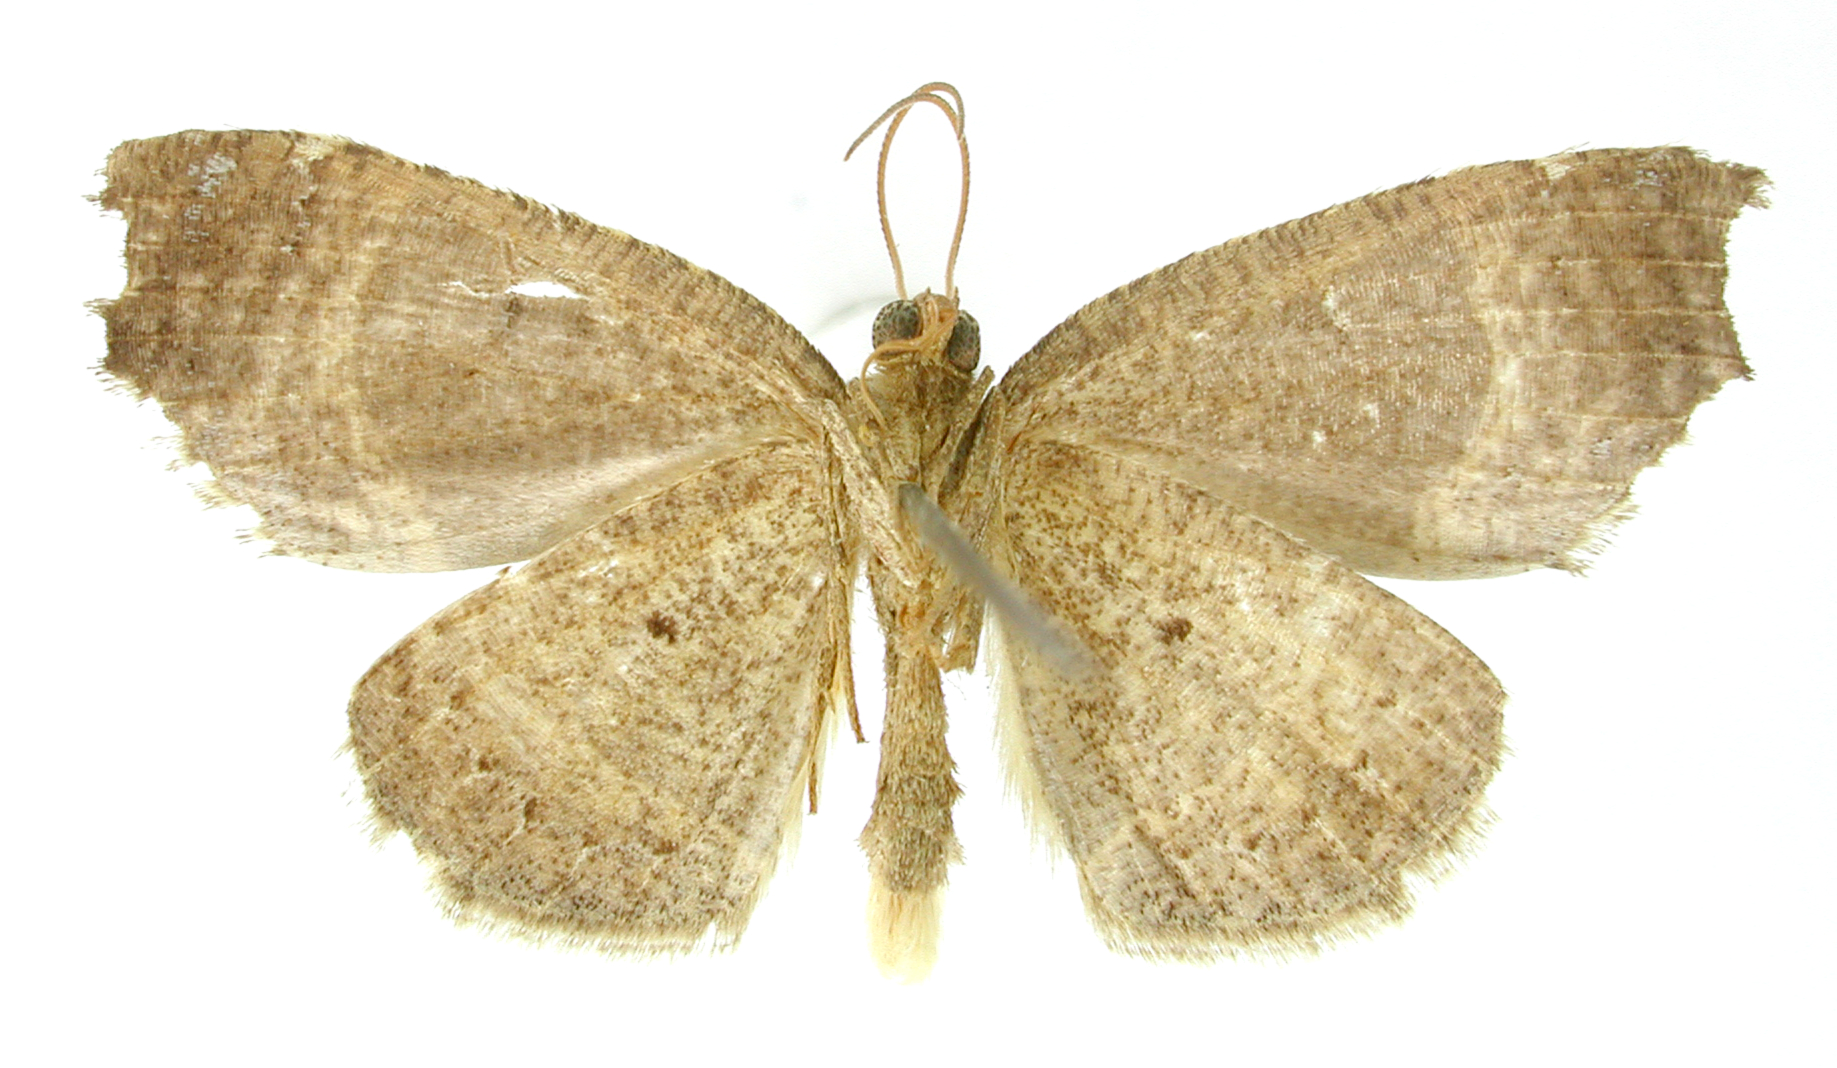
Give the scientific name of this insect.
Callipseustes curvilinea
